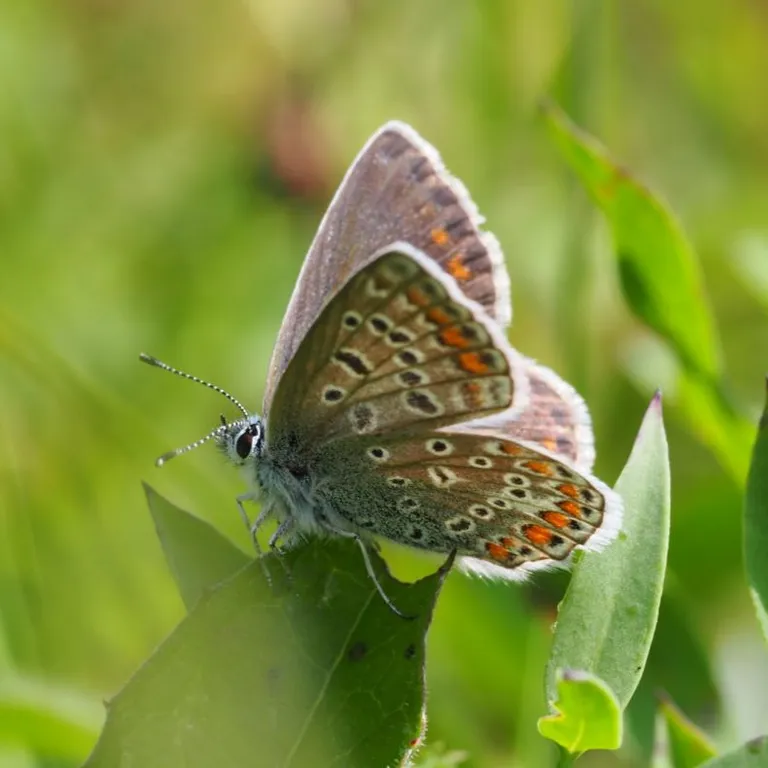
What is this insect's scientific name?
Polyommatus icarus
